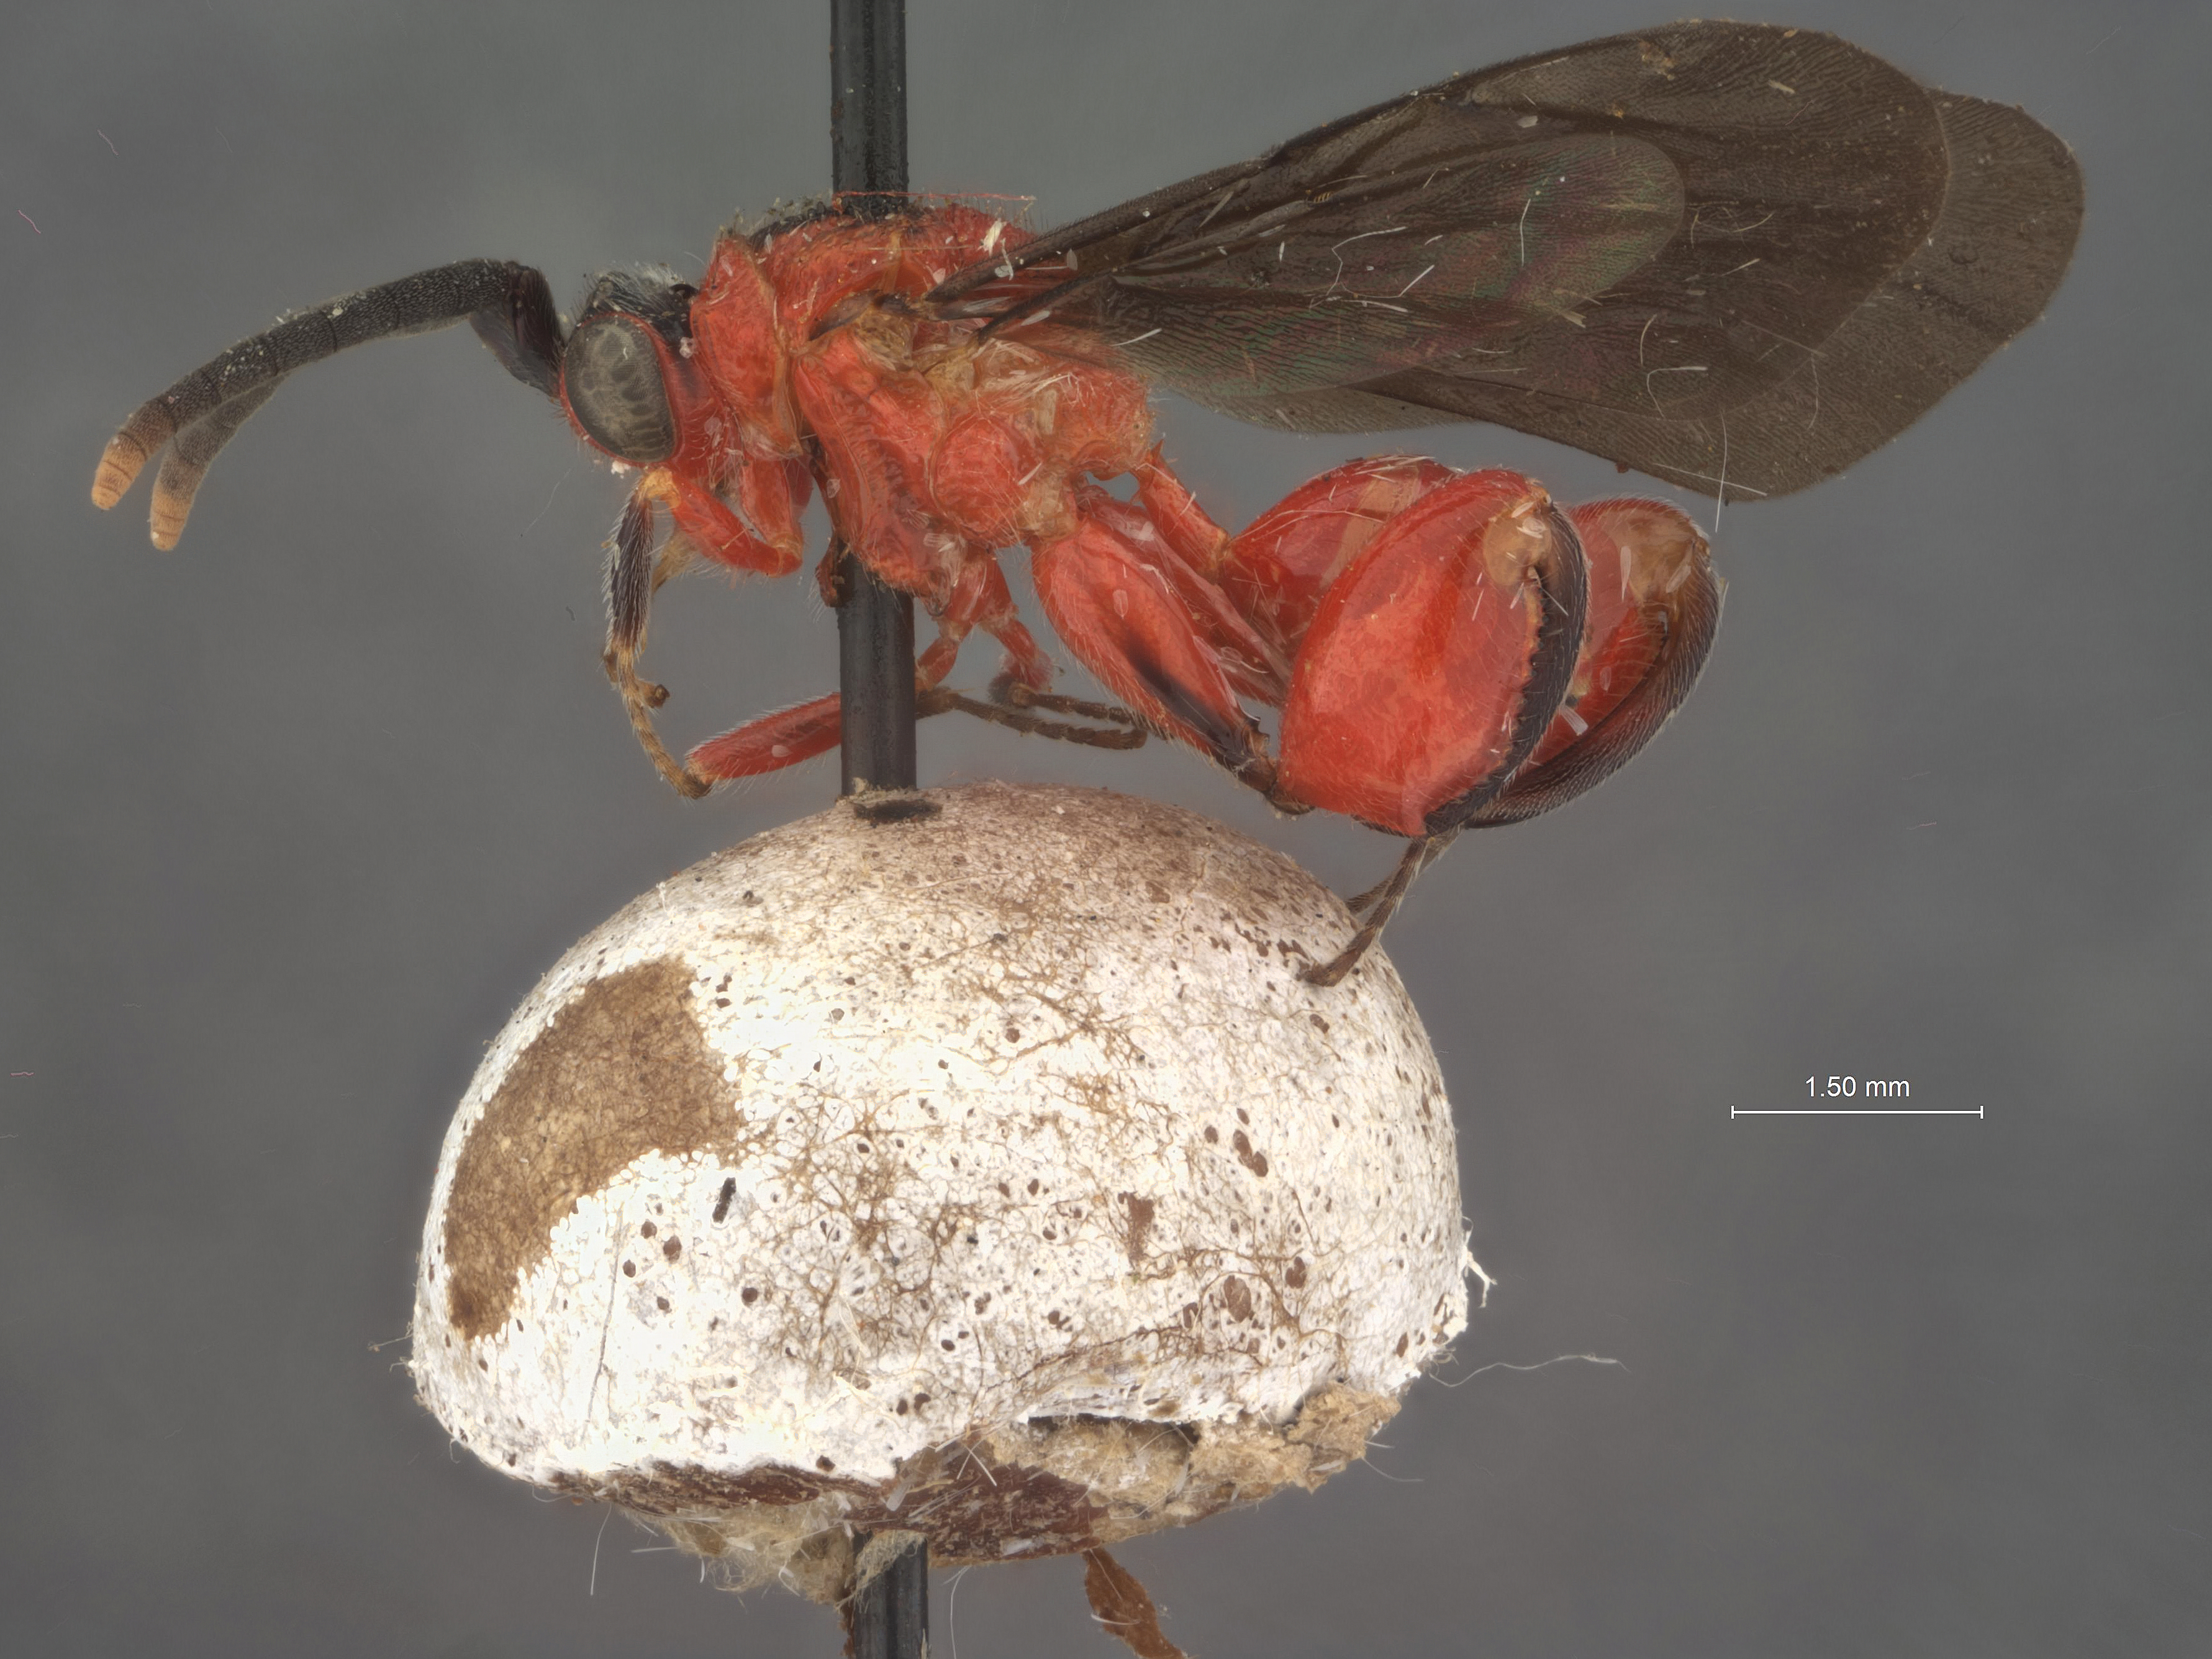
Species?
Spilochalcis rufa
